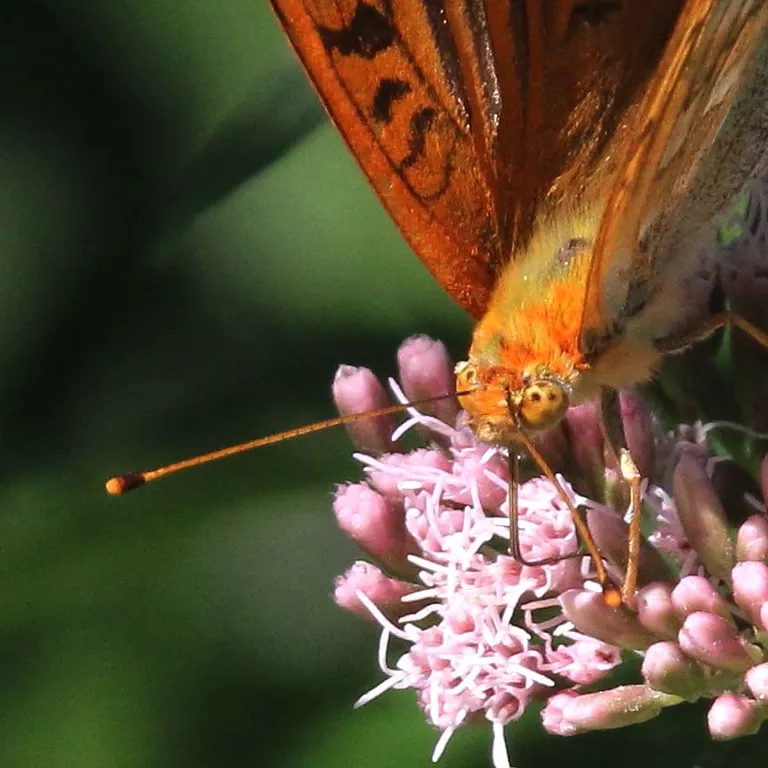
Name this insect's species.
Argynnis paphia
